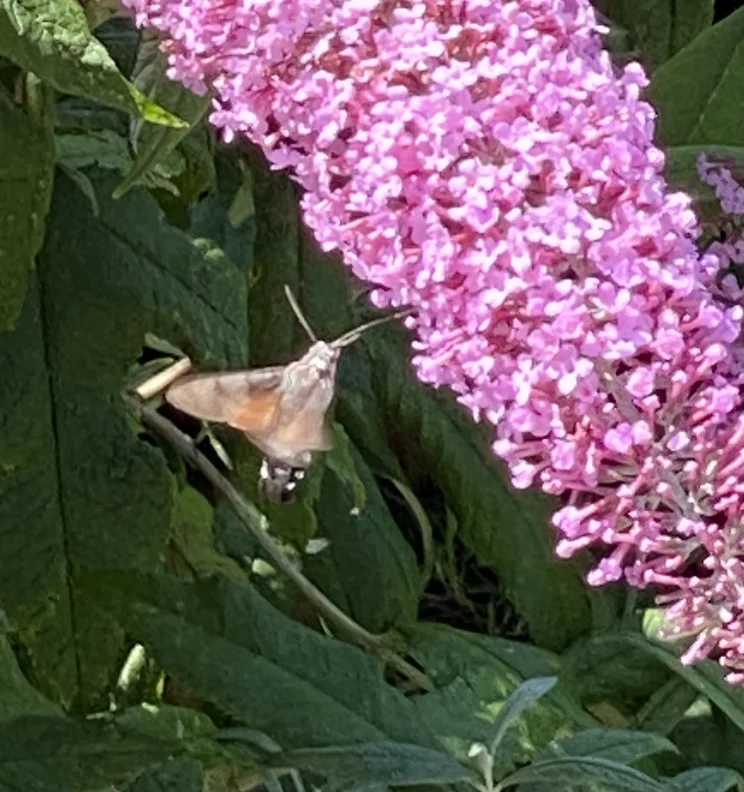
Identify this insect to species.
Macroglossum stellatarum
